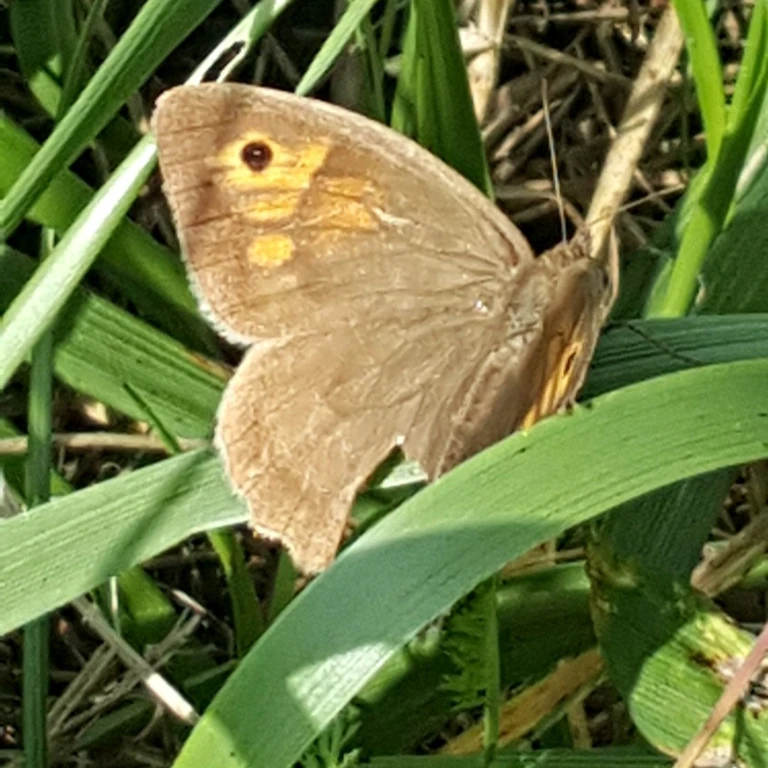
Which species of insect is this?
Maniola jurtina
